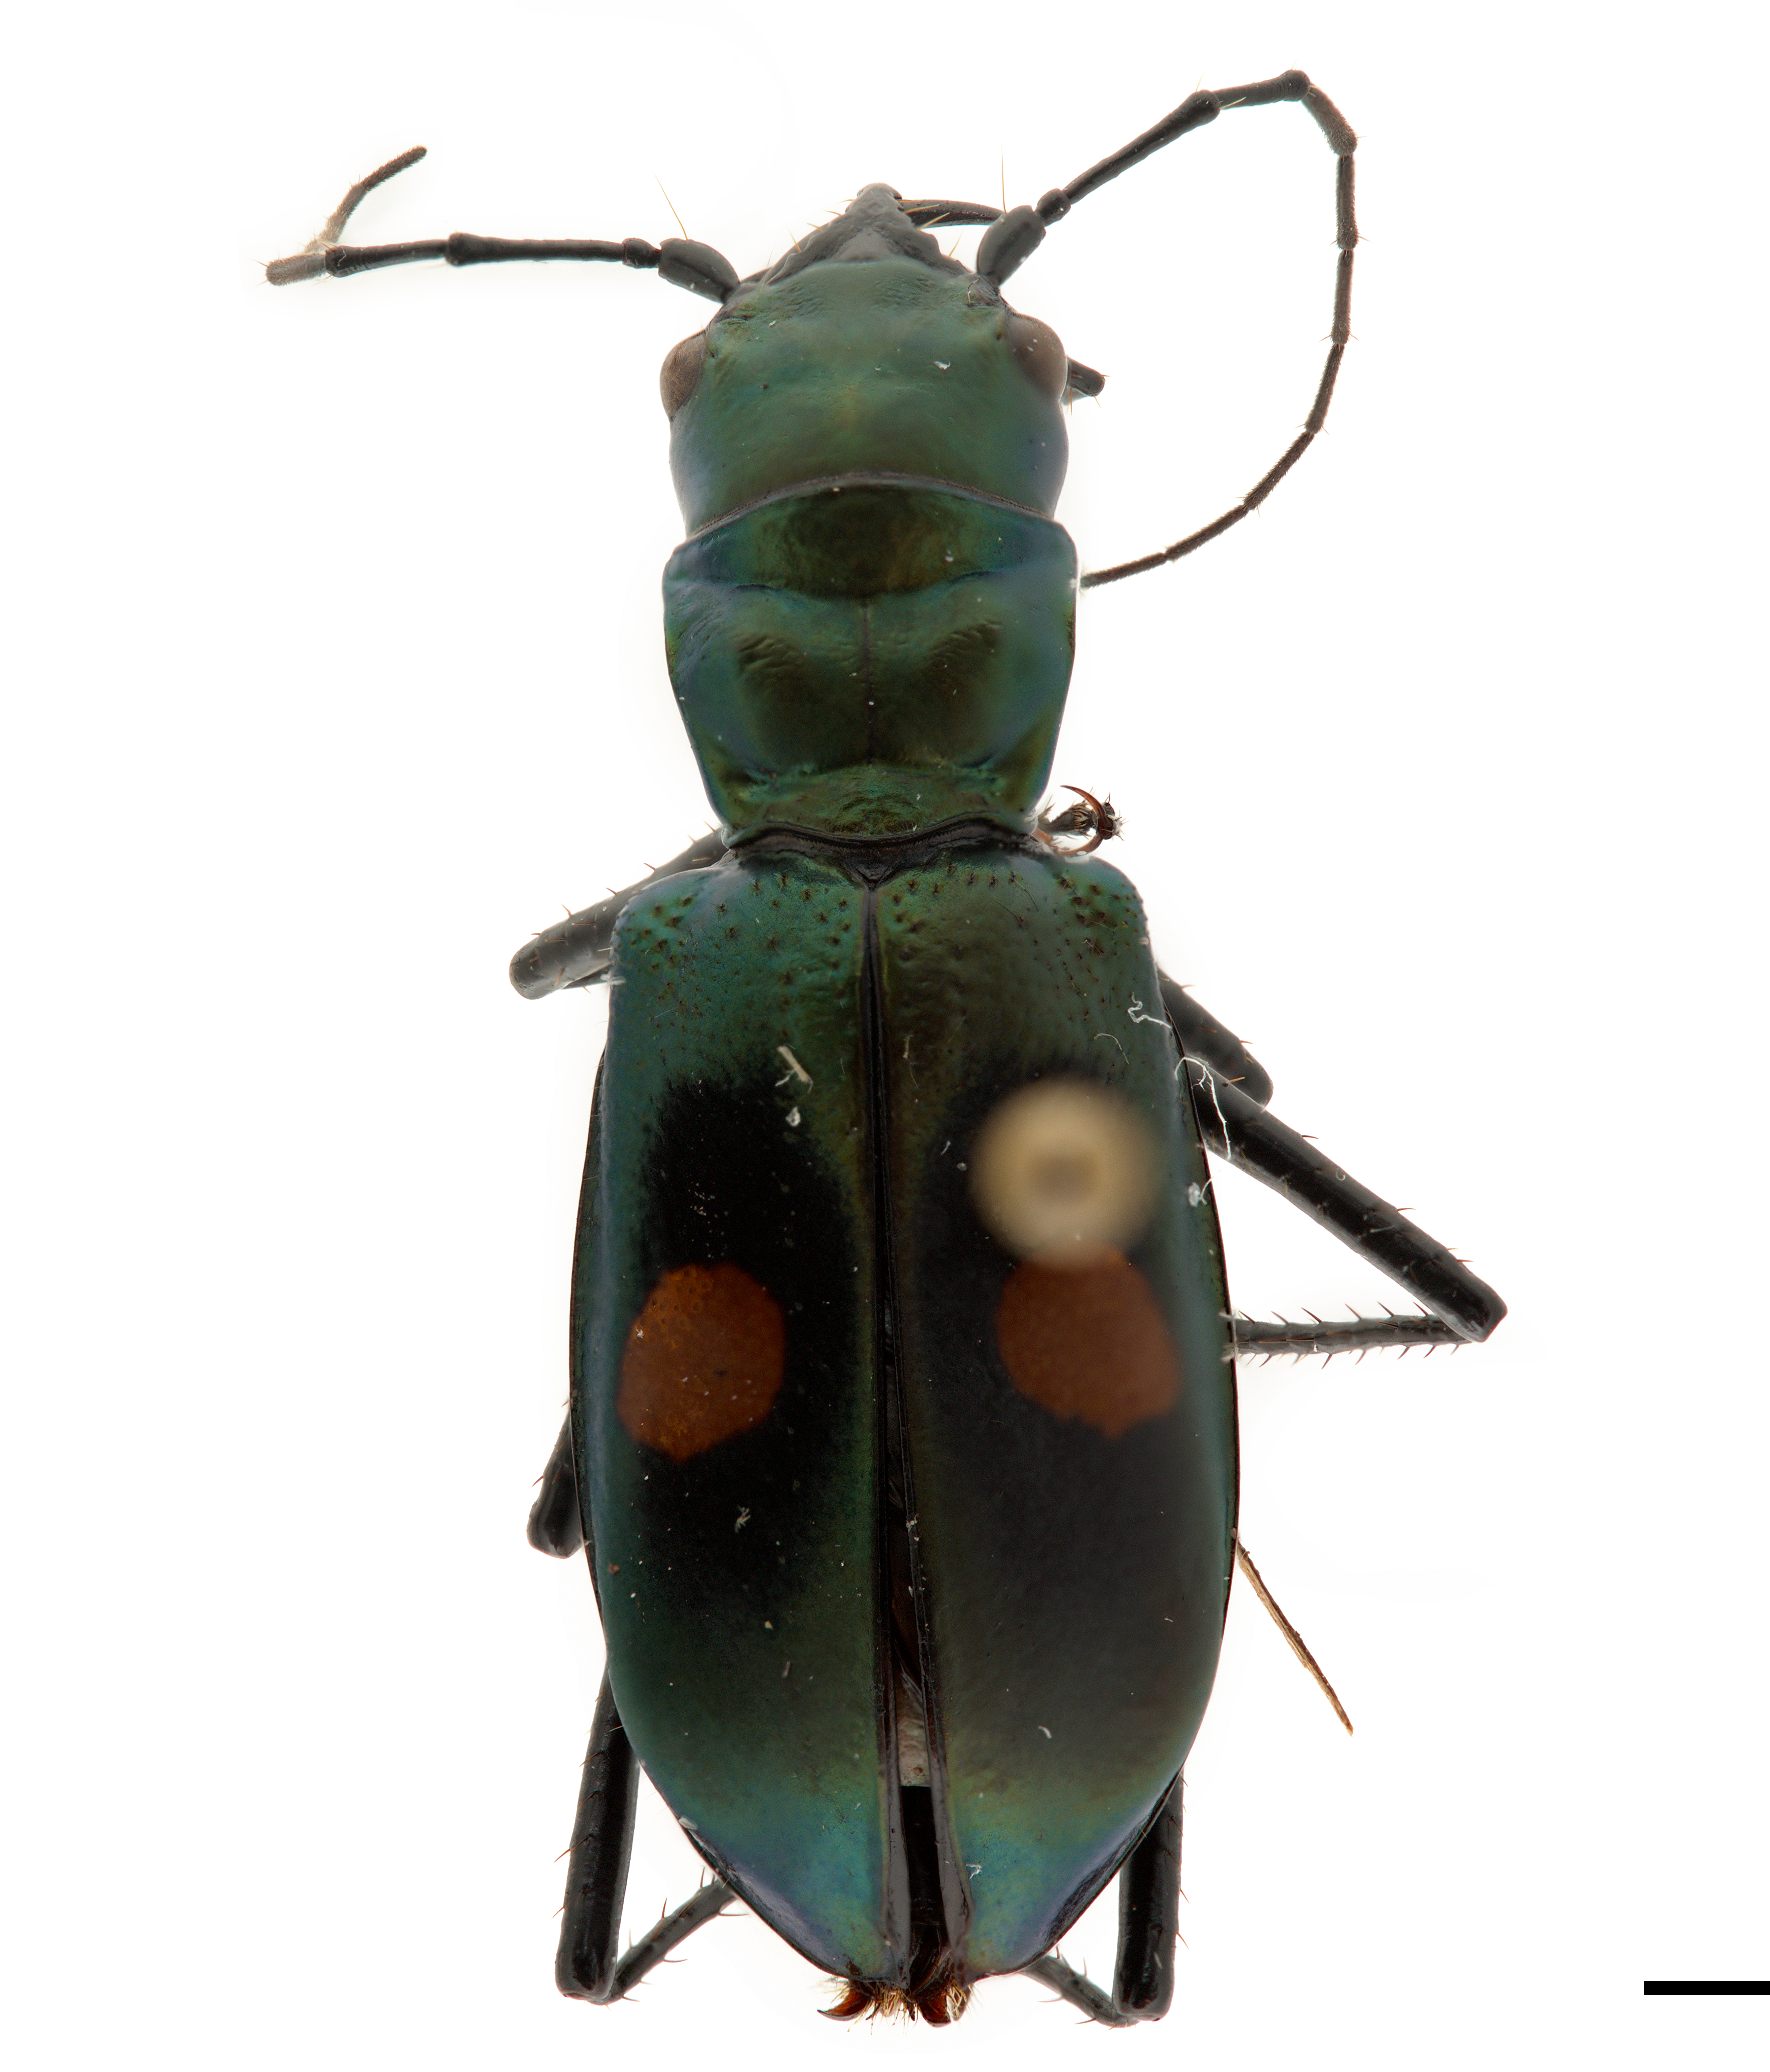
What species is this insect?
Pseudoxycheila nitidicollis
